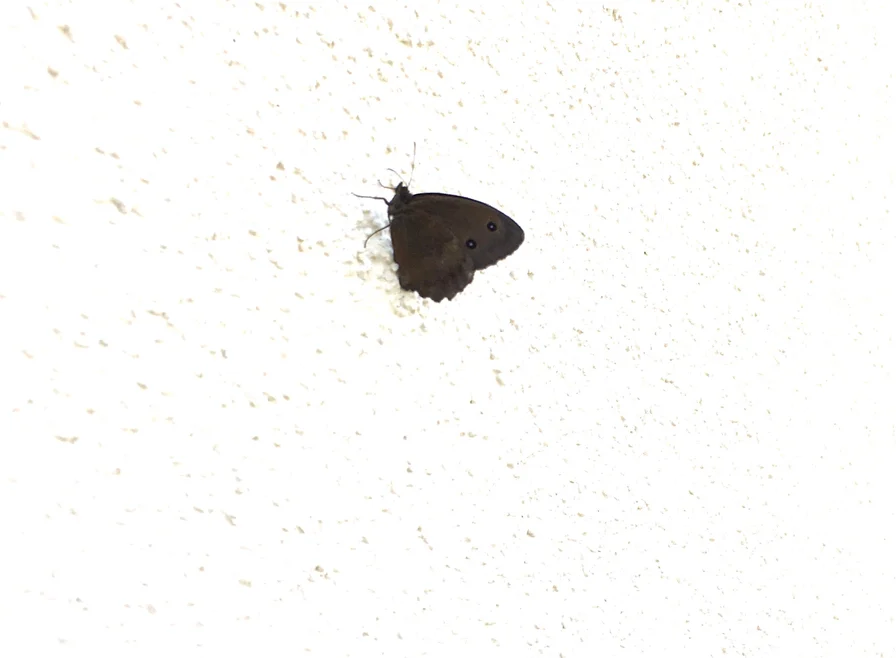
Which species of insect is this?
Minois dryas
